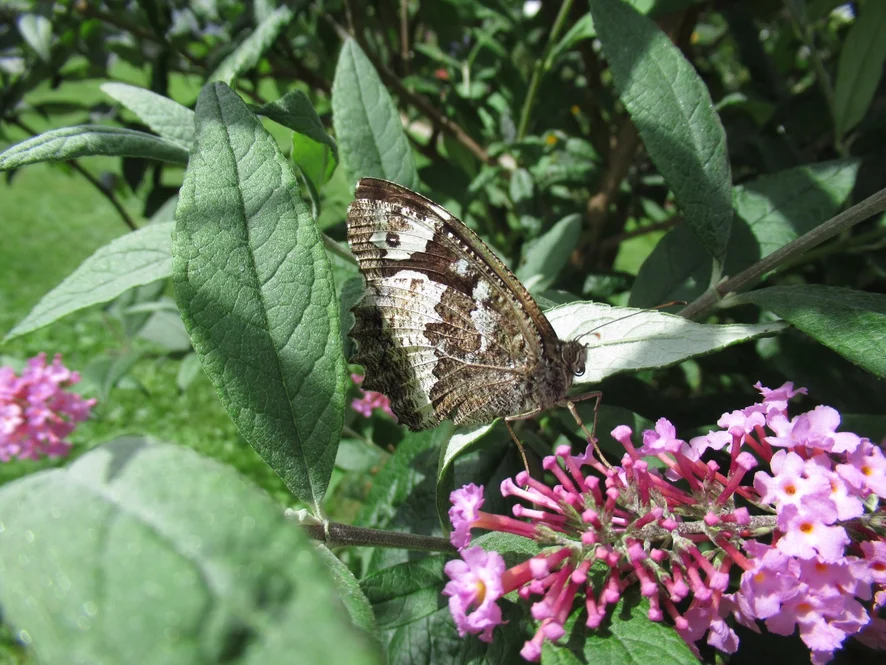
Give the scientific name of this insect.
Brintesia circe
